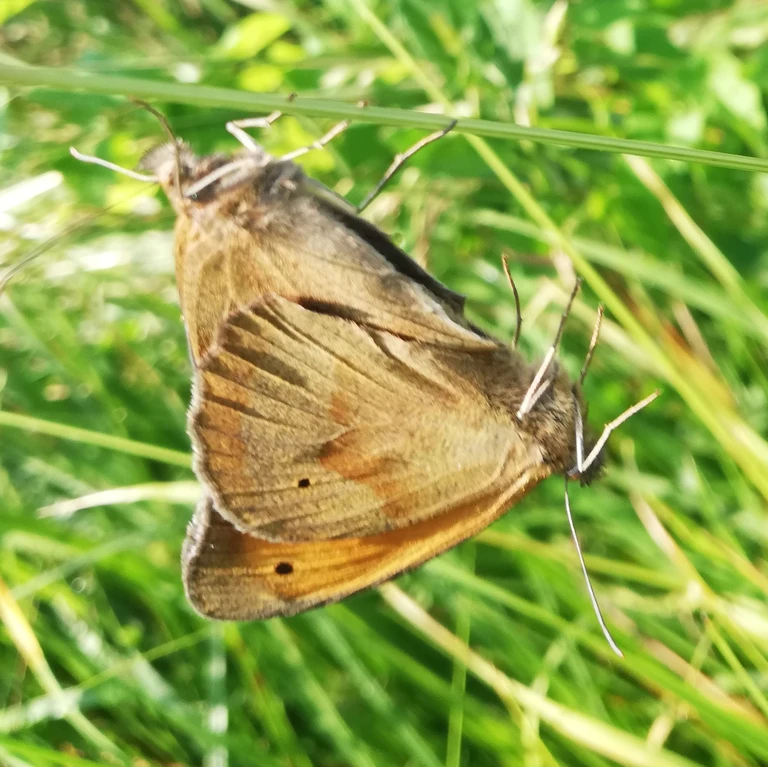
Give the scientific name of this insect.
Maniola jurtina
